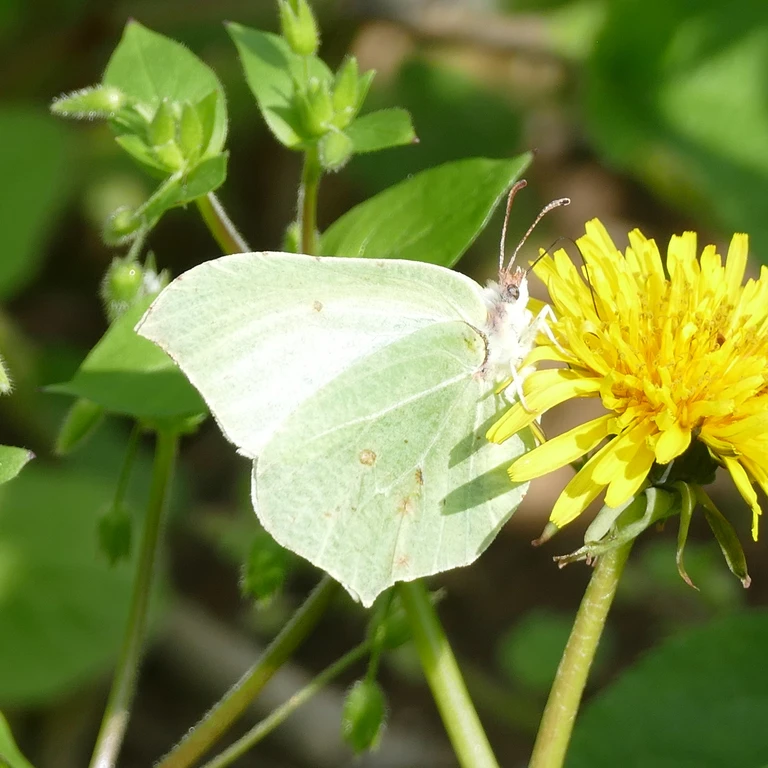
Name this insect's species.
Gonepteryx rhamni
